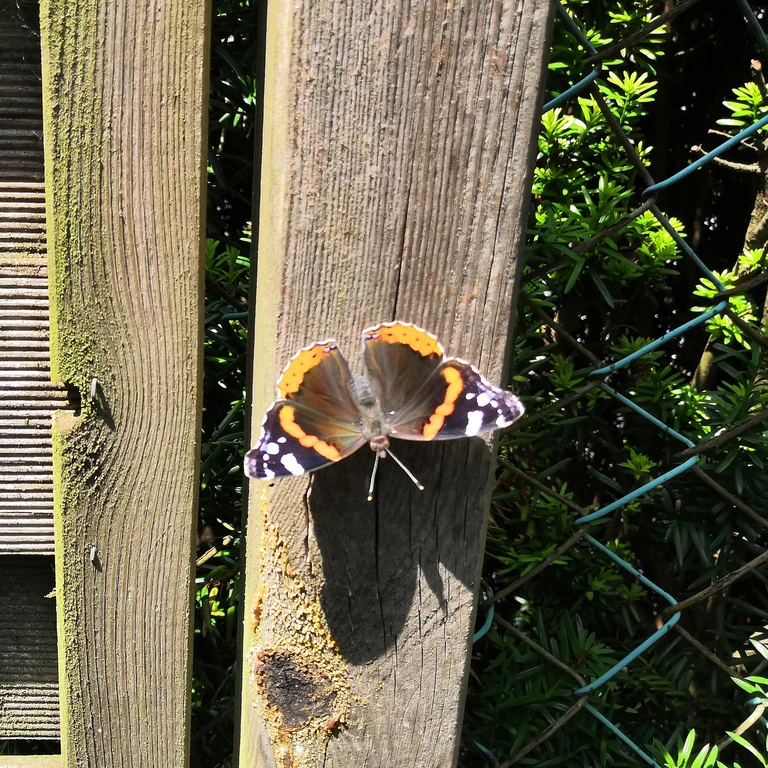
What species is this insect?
Vanessa atalanta
